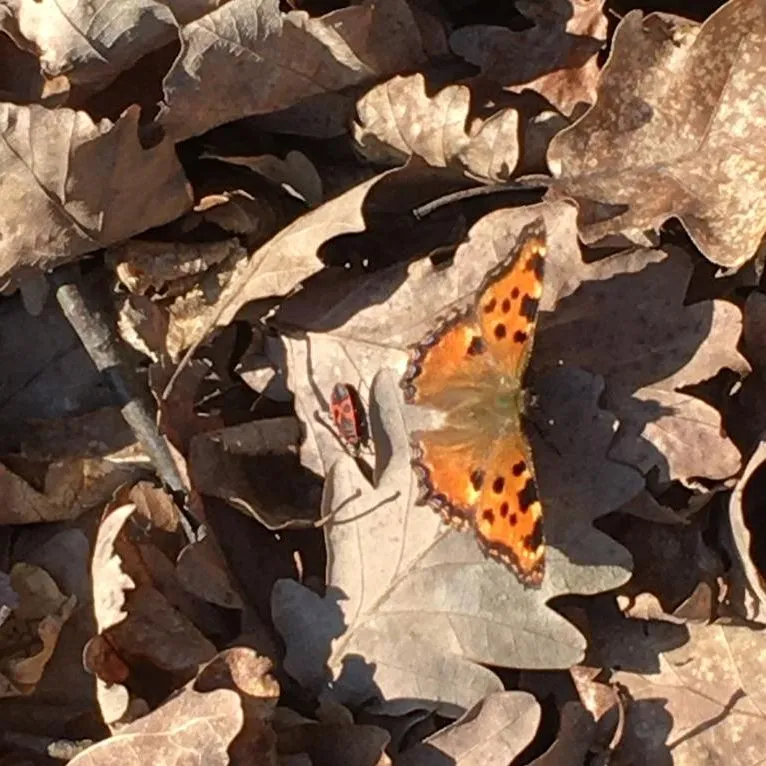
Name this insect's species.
Nymphalis polychloros
